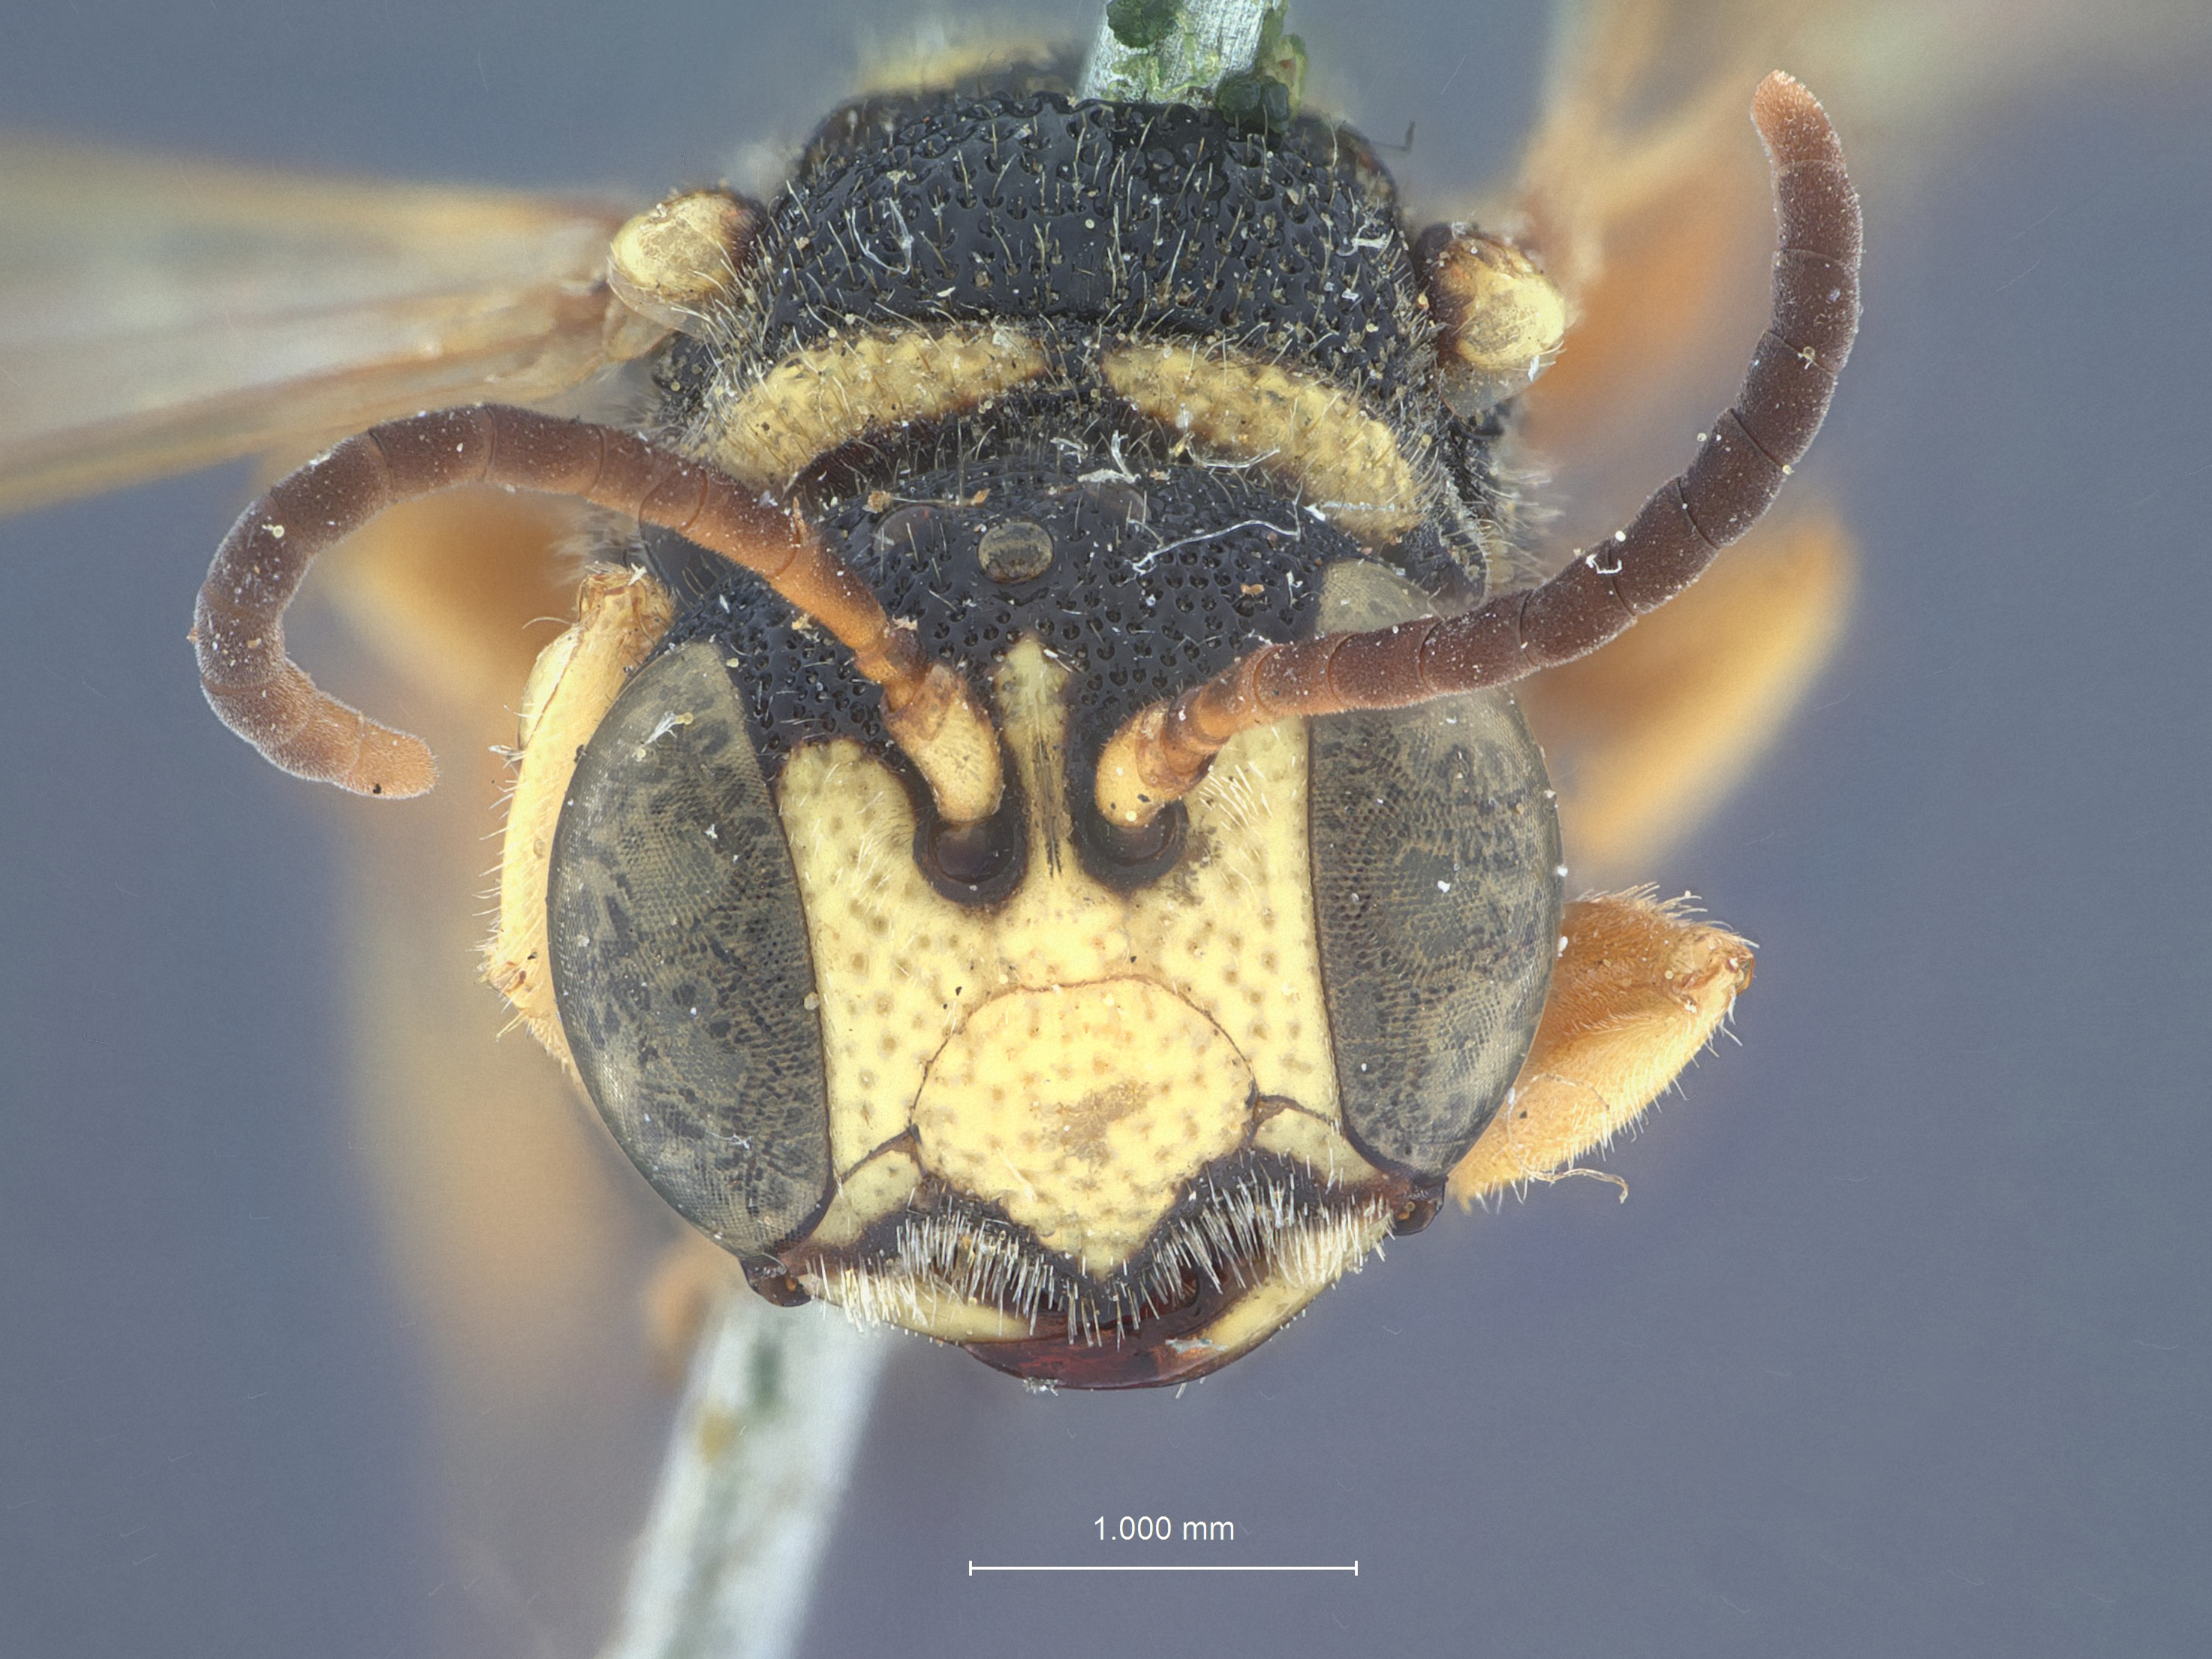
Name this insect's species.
Cerceris solidaginis
